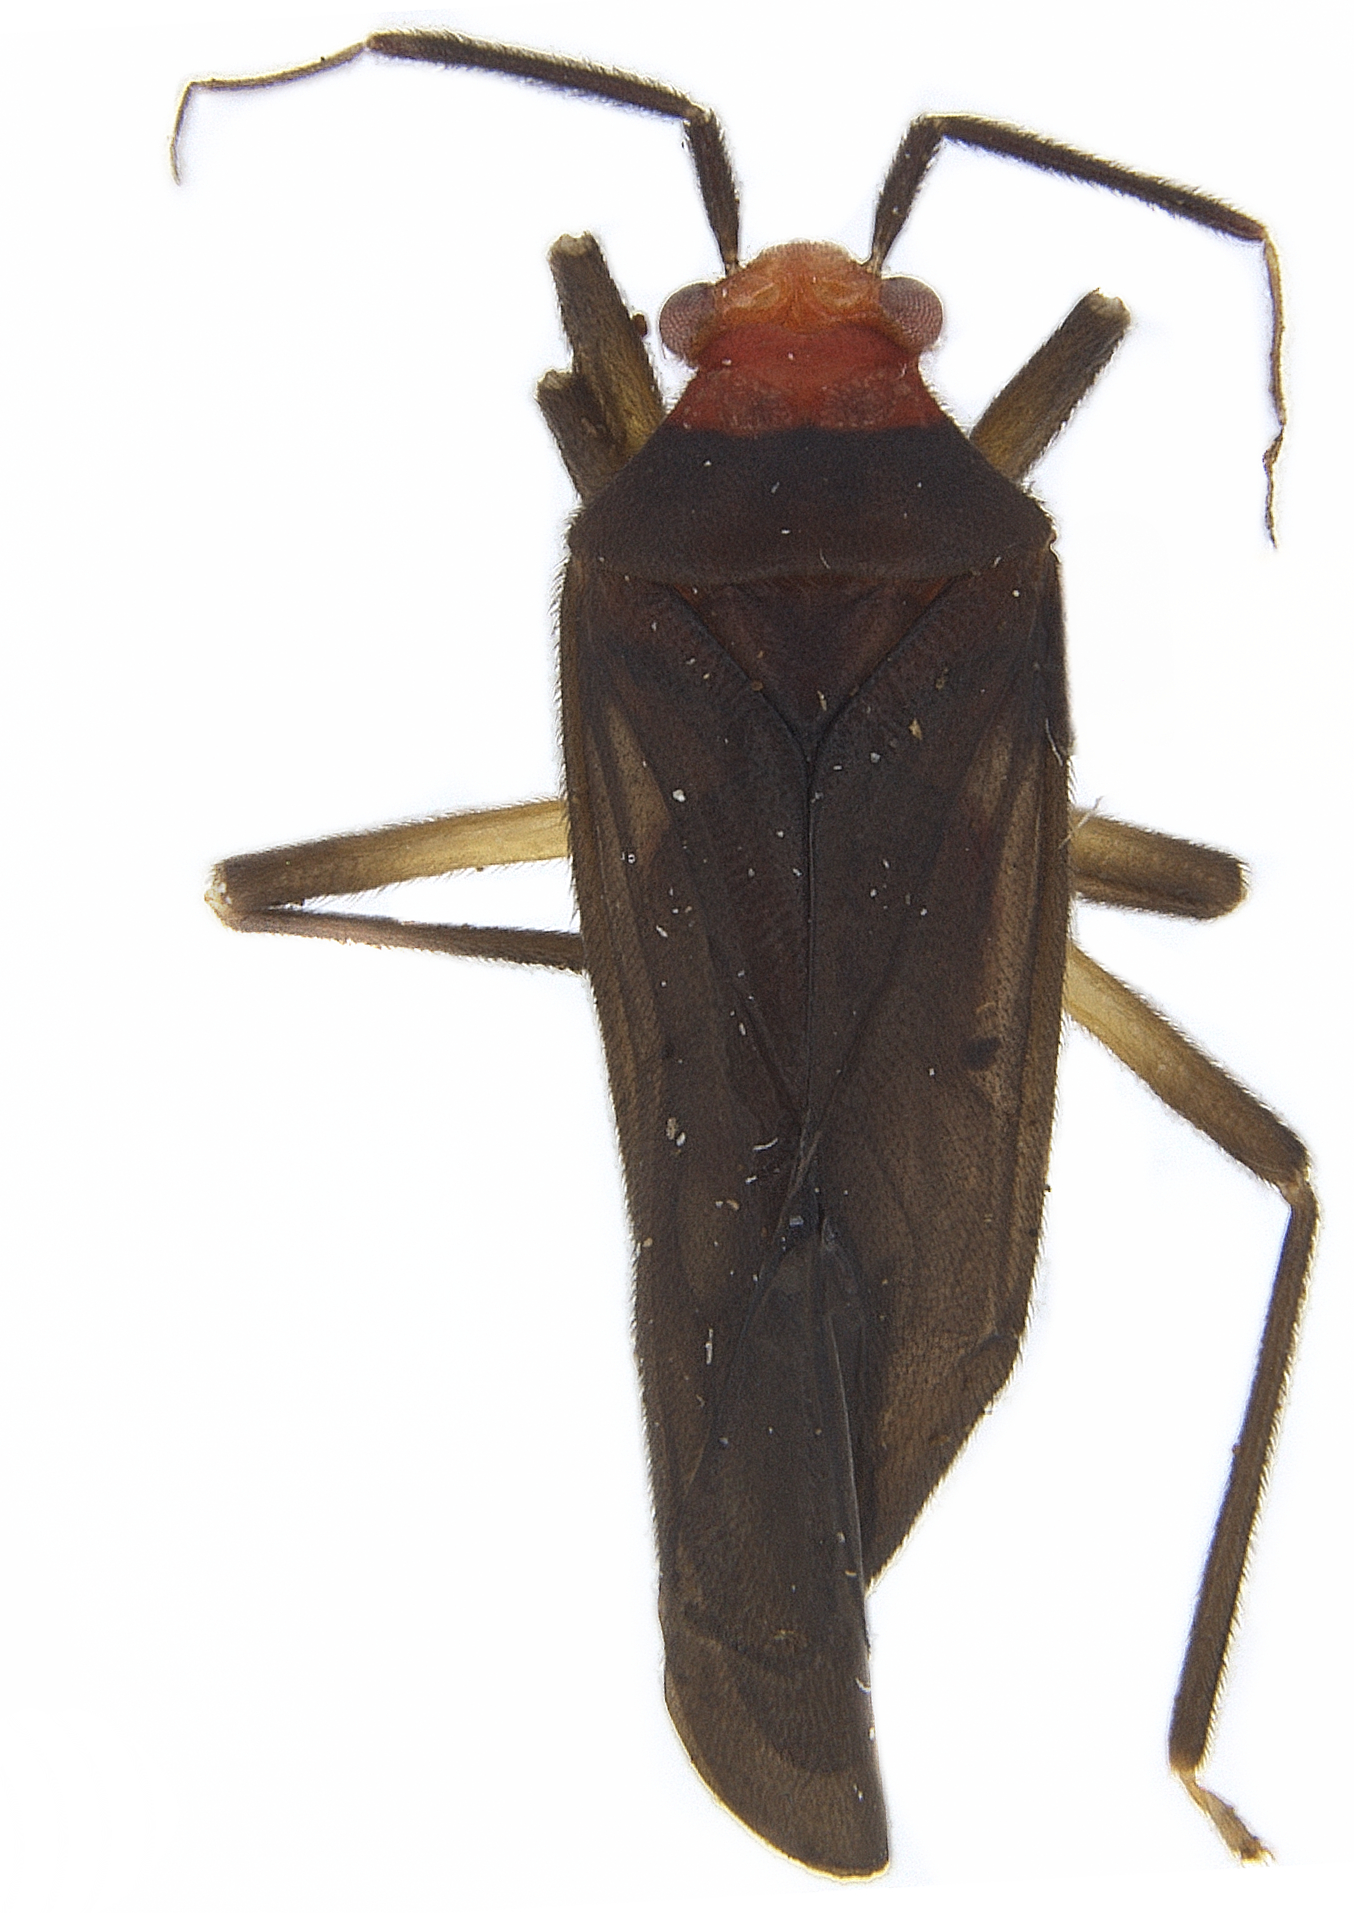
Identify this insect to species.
Pachypoda major
